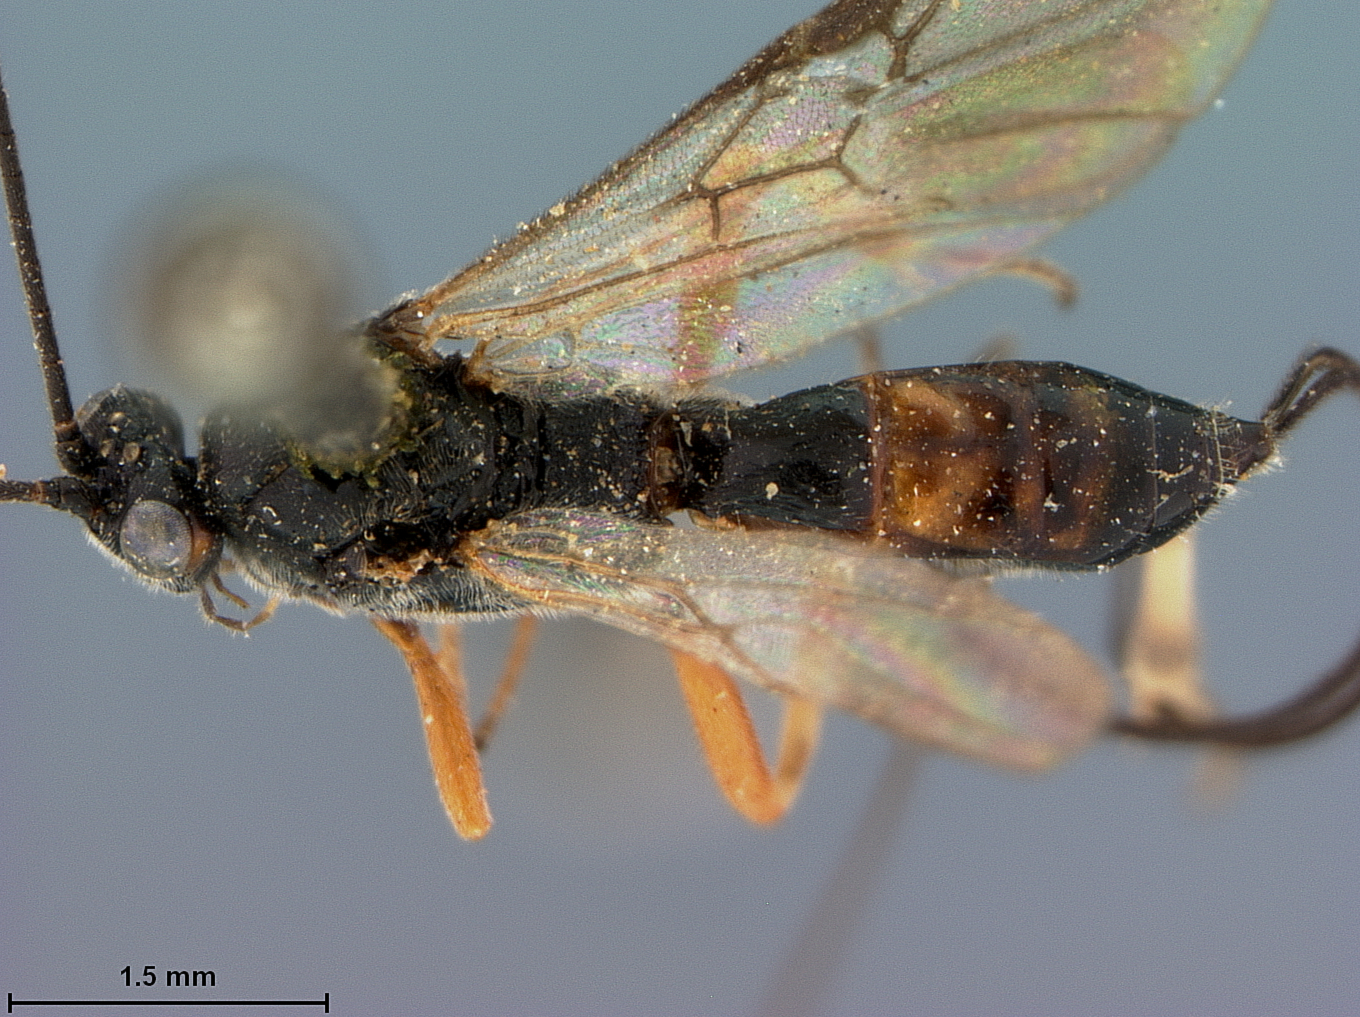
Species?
Bassus californicus
